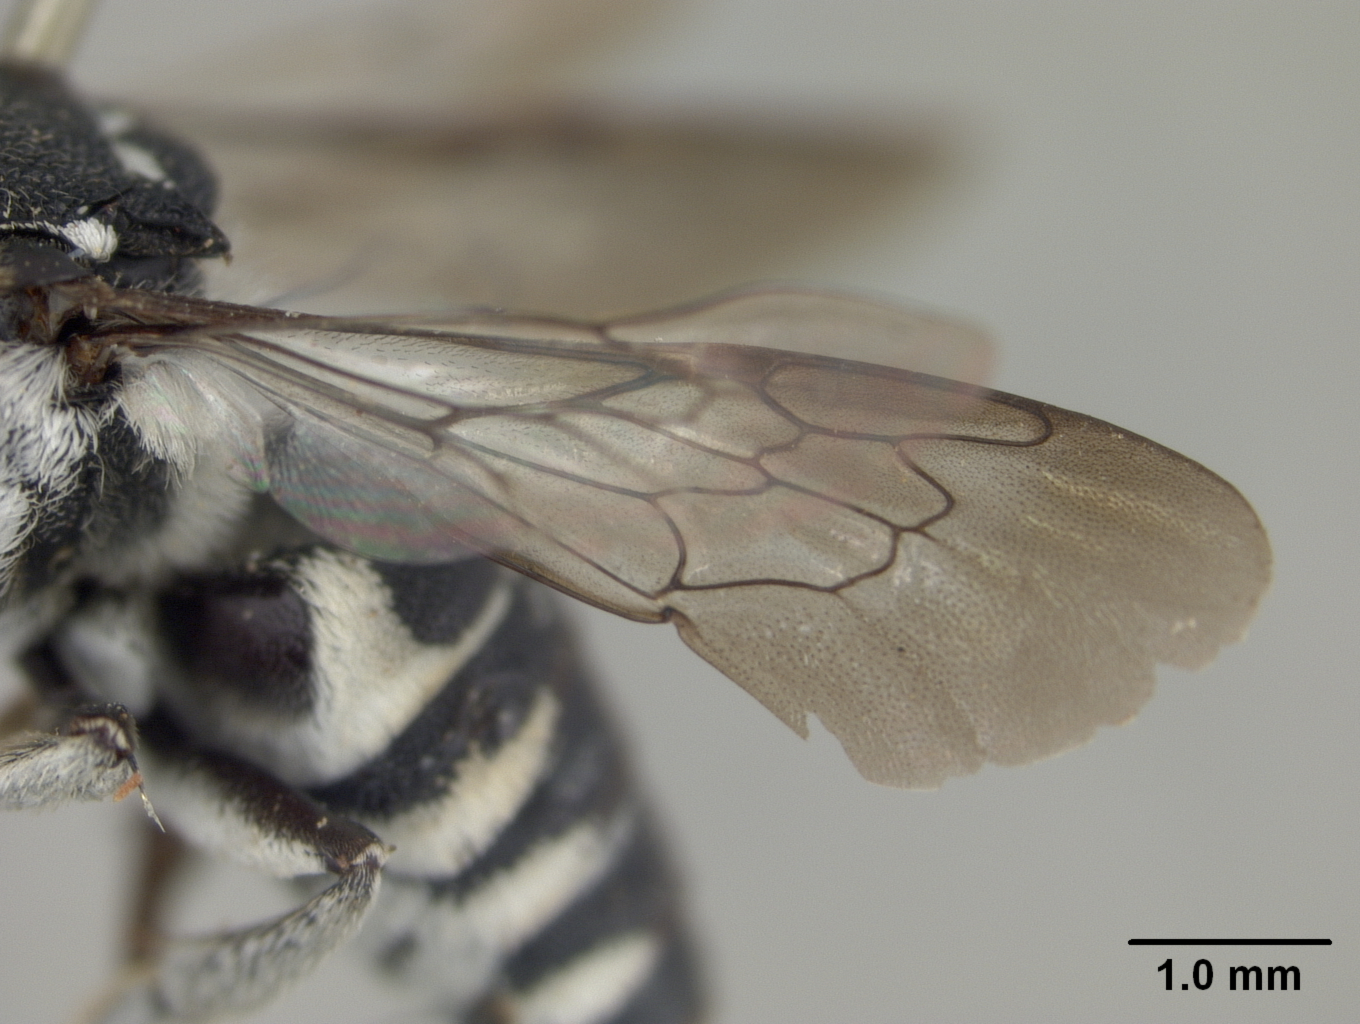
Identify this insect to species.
Coelioxys luzonicus
